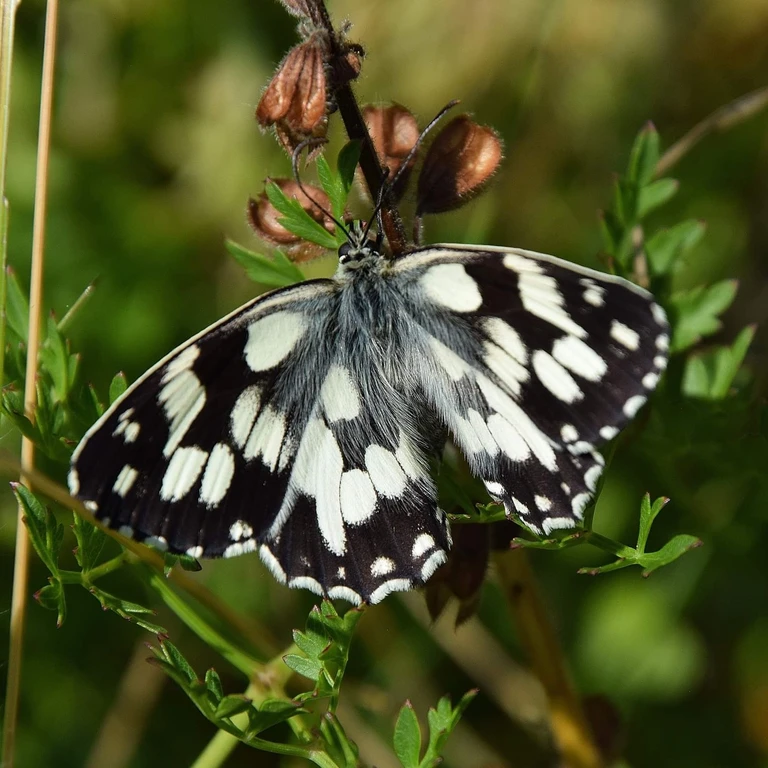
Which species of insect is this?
Melanargia galathea
